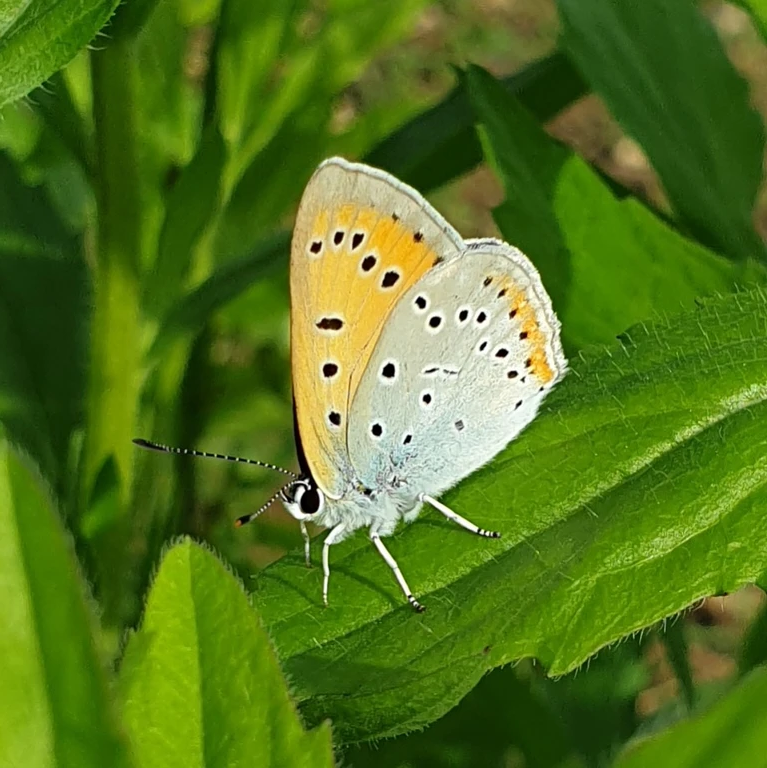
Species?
Lycaena dispar
